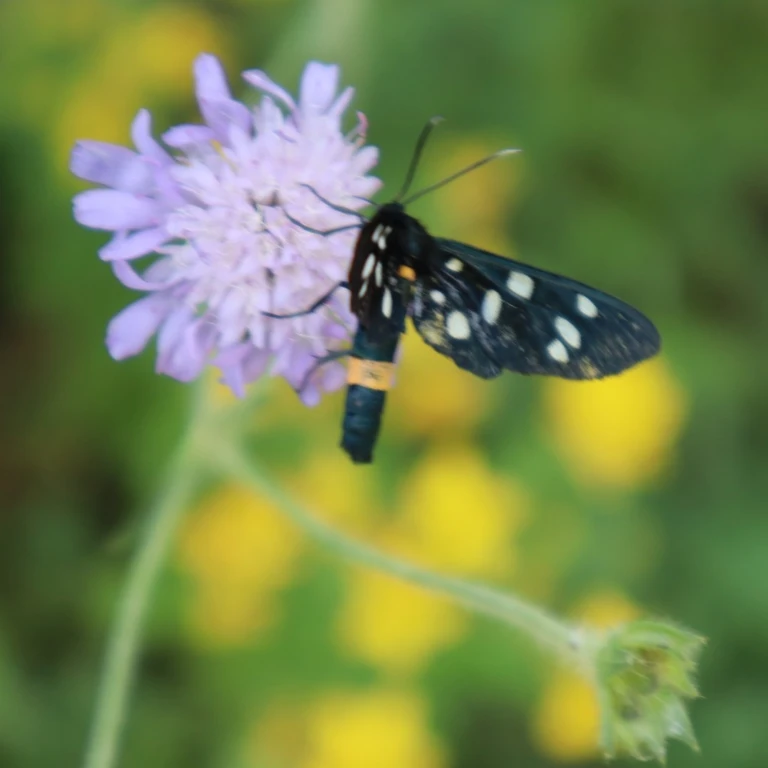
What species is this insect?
Amata phegea
